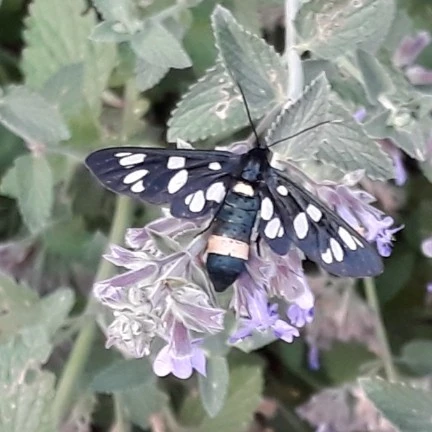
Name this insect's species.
Amata phegea
